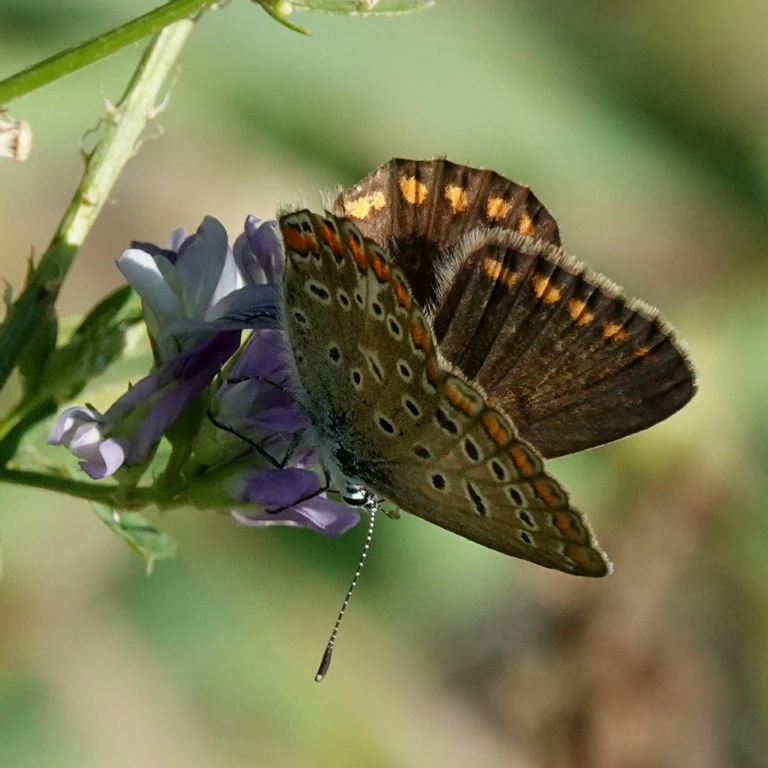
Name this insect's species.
Polyommatus icarus
